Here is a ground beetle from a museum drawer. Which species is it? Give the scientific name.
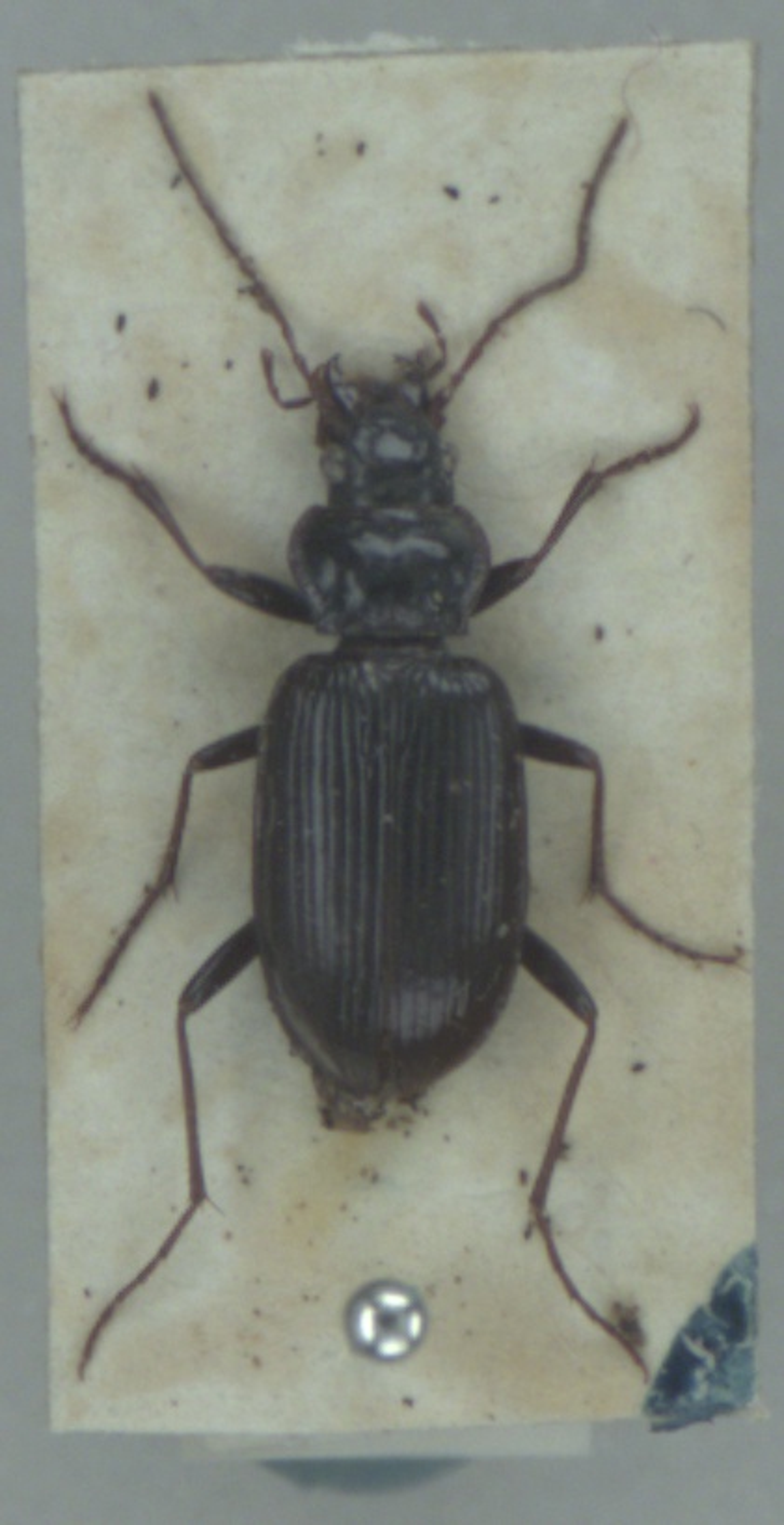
Nebria salina
